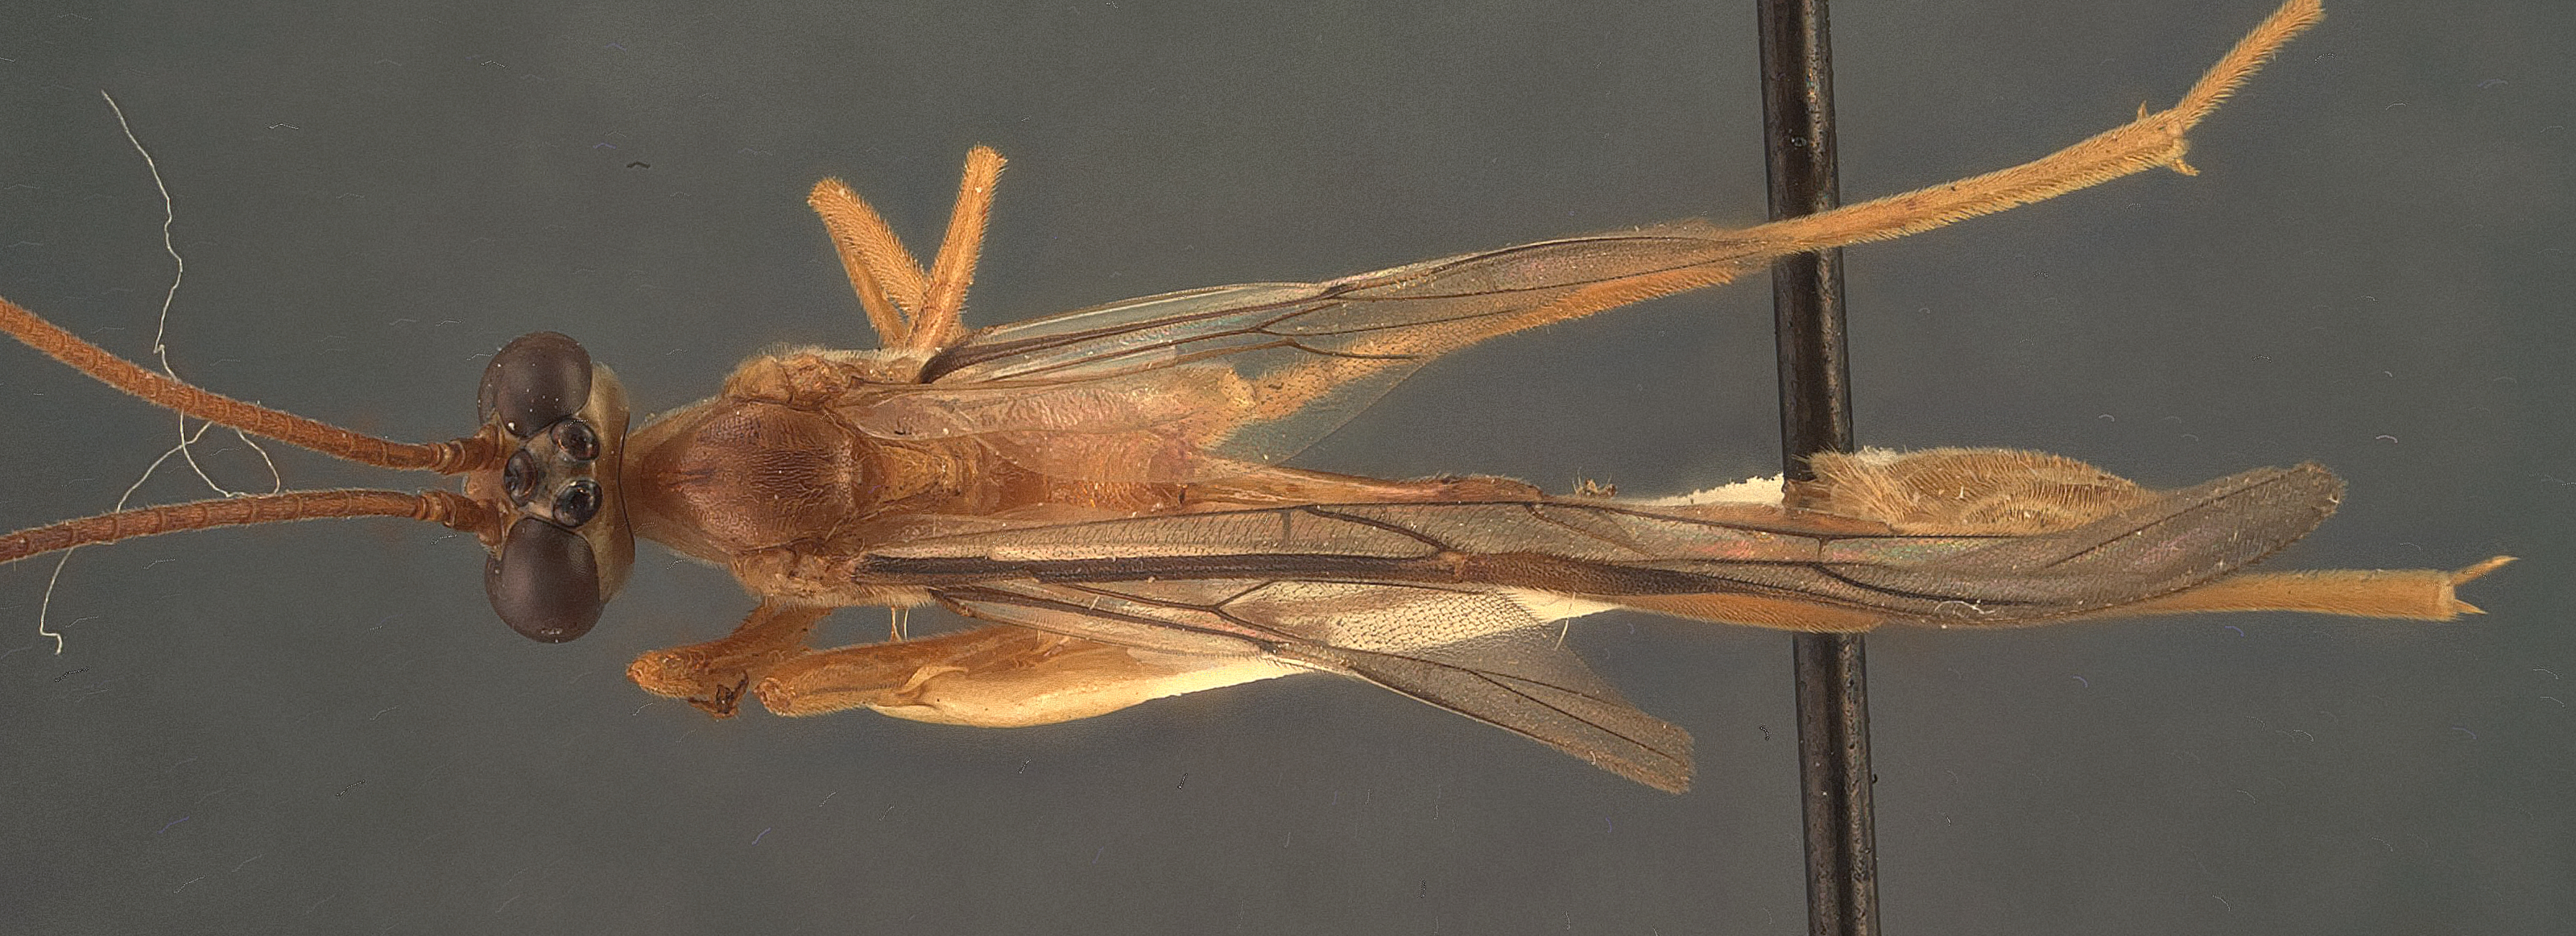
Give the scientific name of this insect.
Enicospilus nitetus
